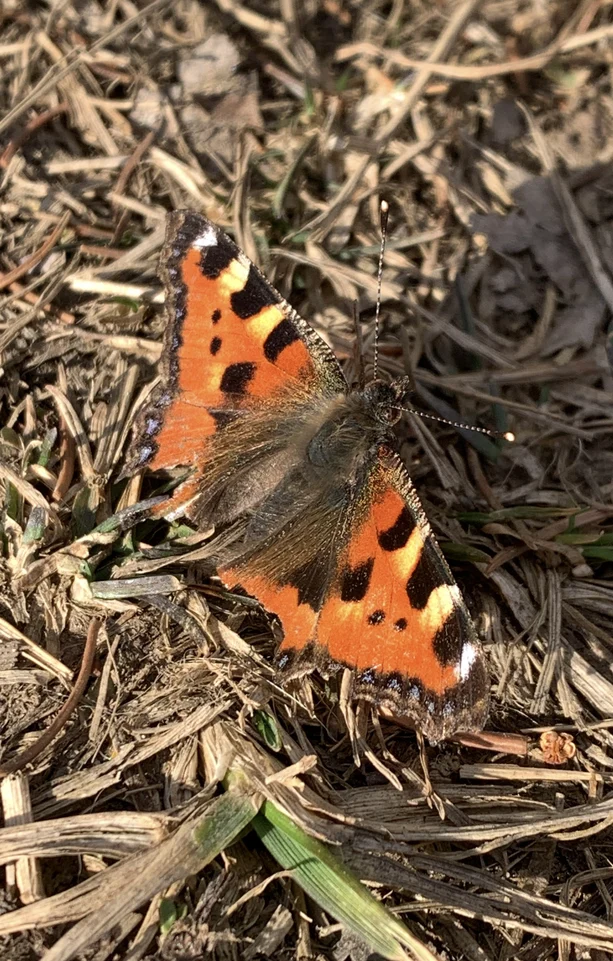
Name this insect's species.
Aglais urticae
